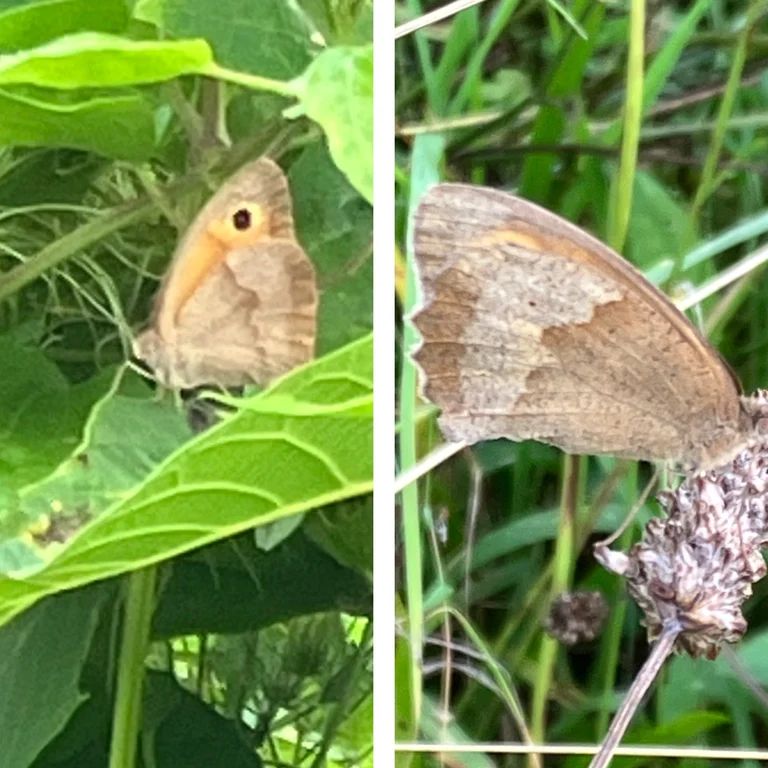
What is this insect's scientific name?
Maniola jurtina
